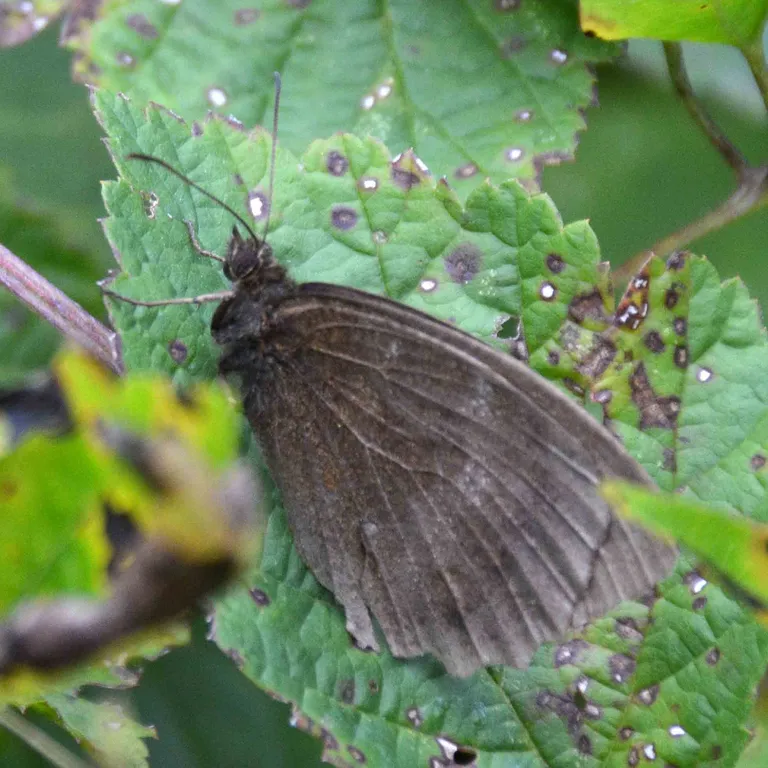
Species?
Minois dryas
